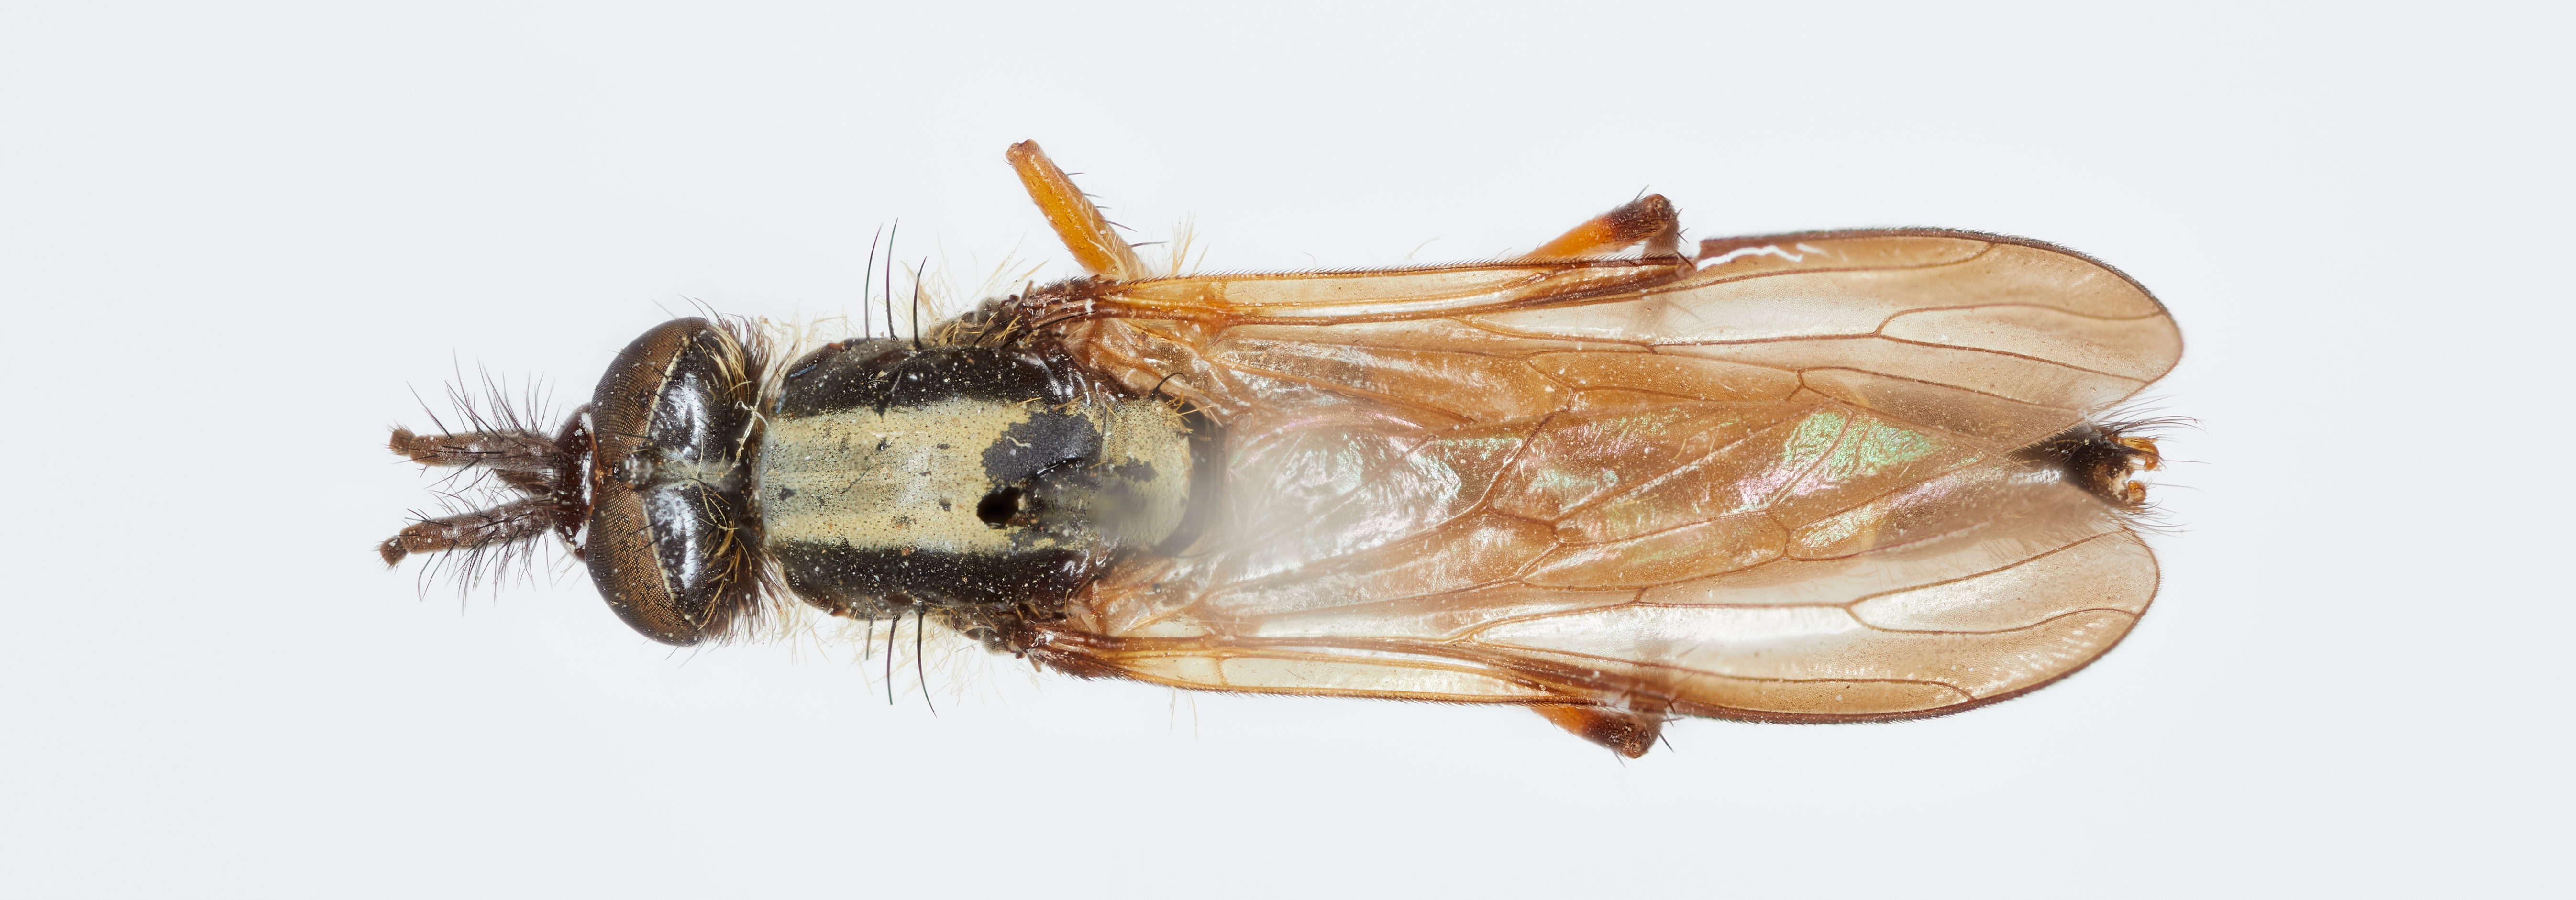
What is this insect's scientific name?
Xestomyzina aureostriata
